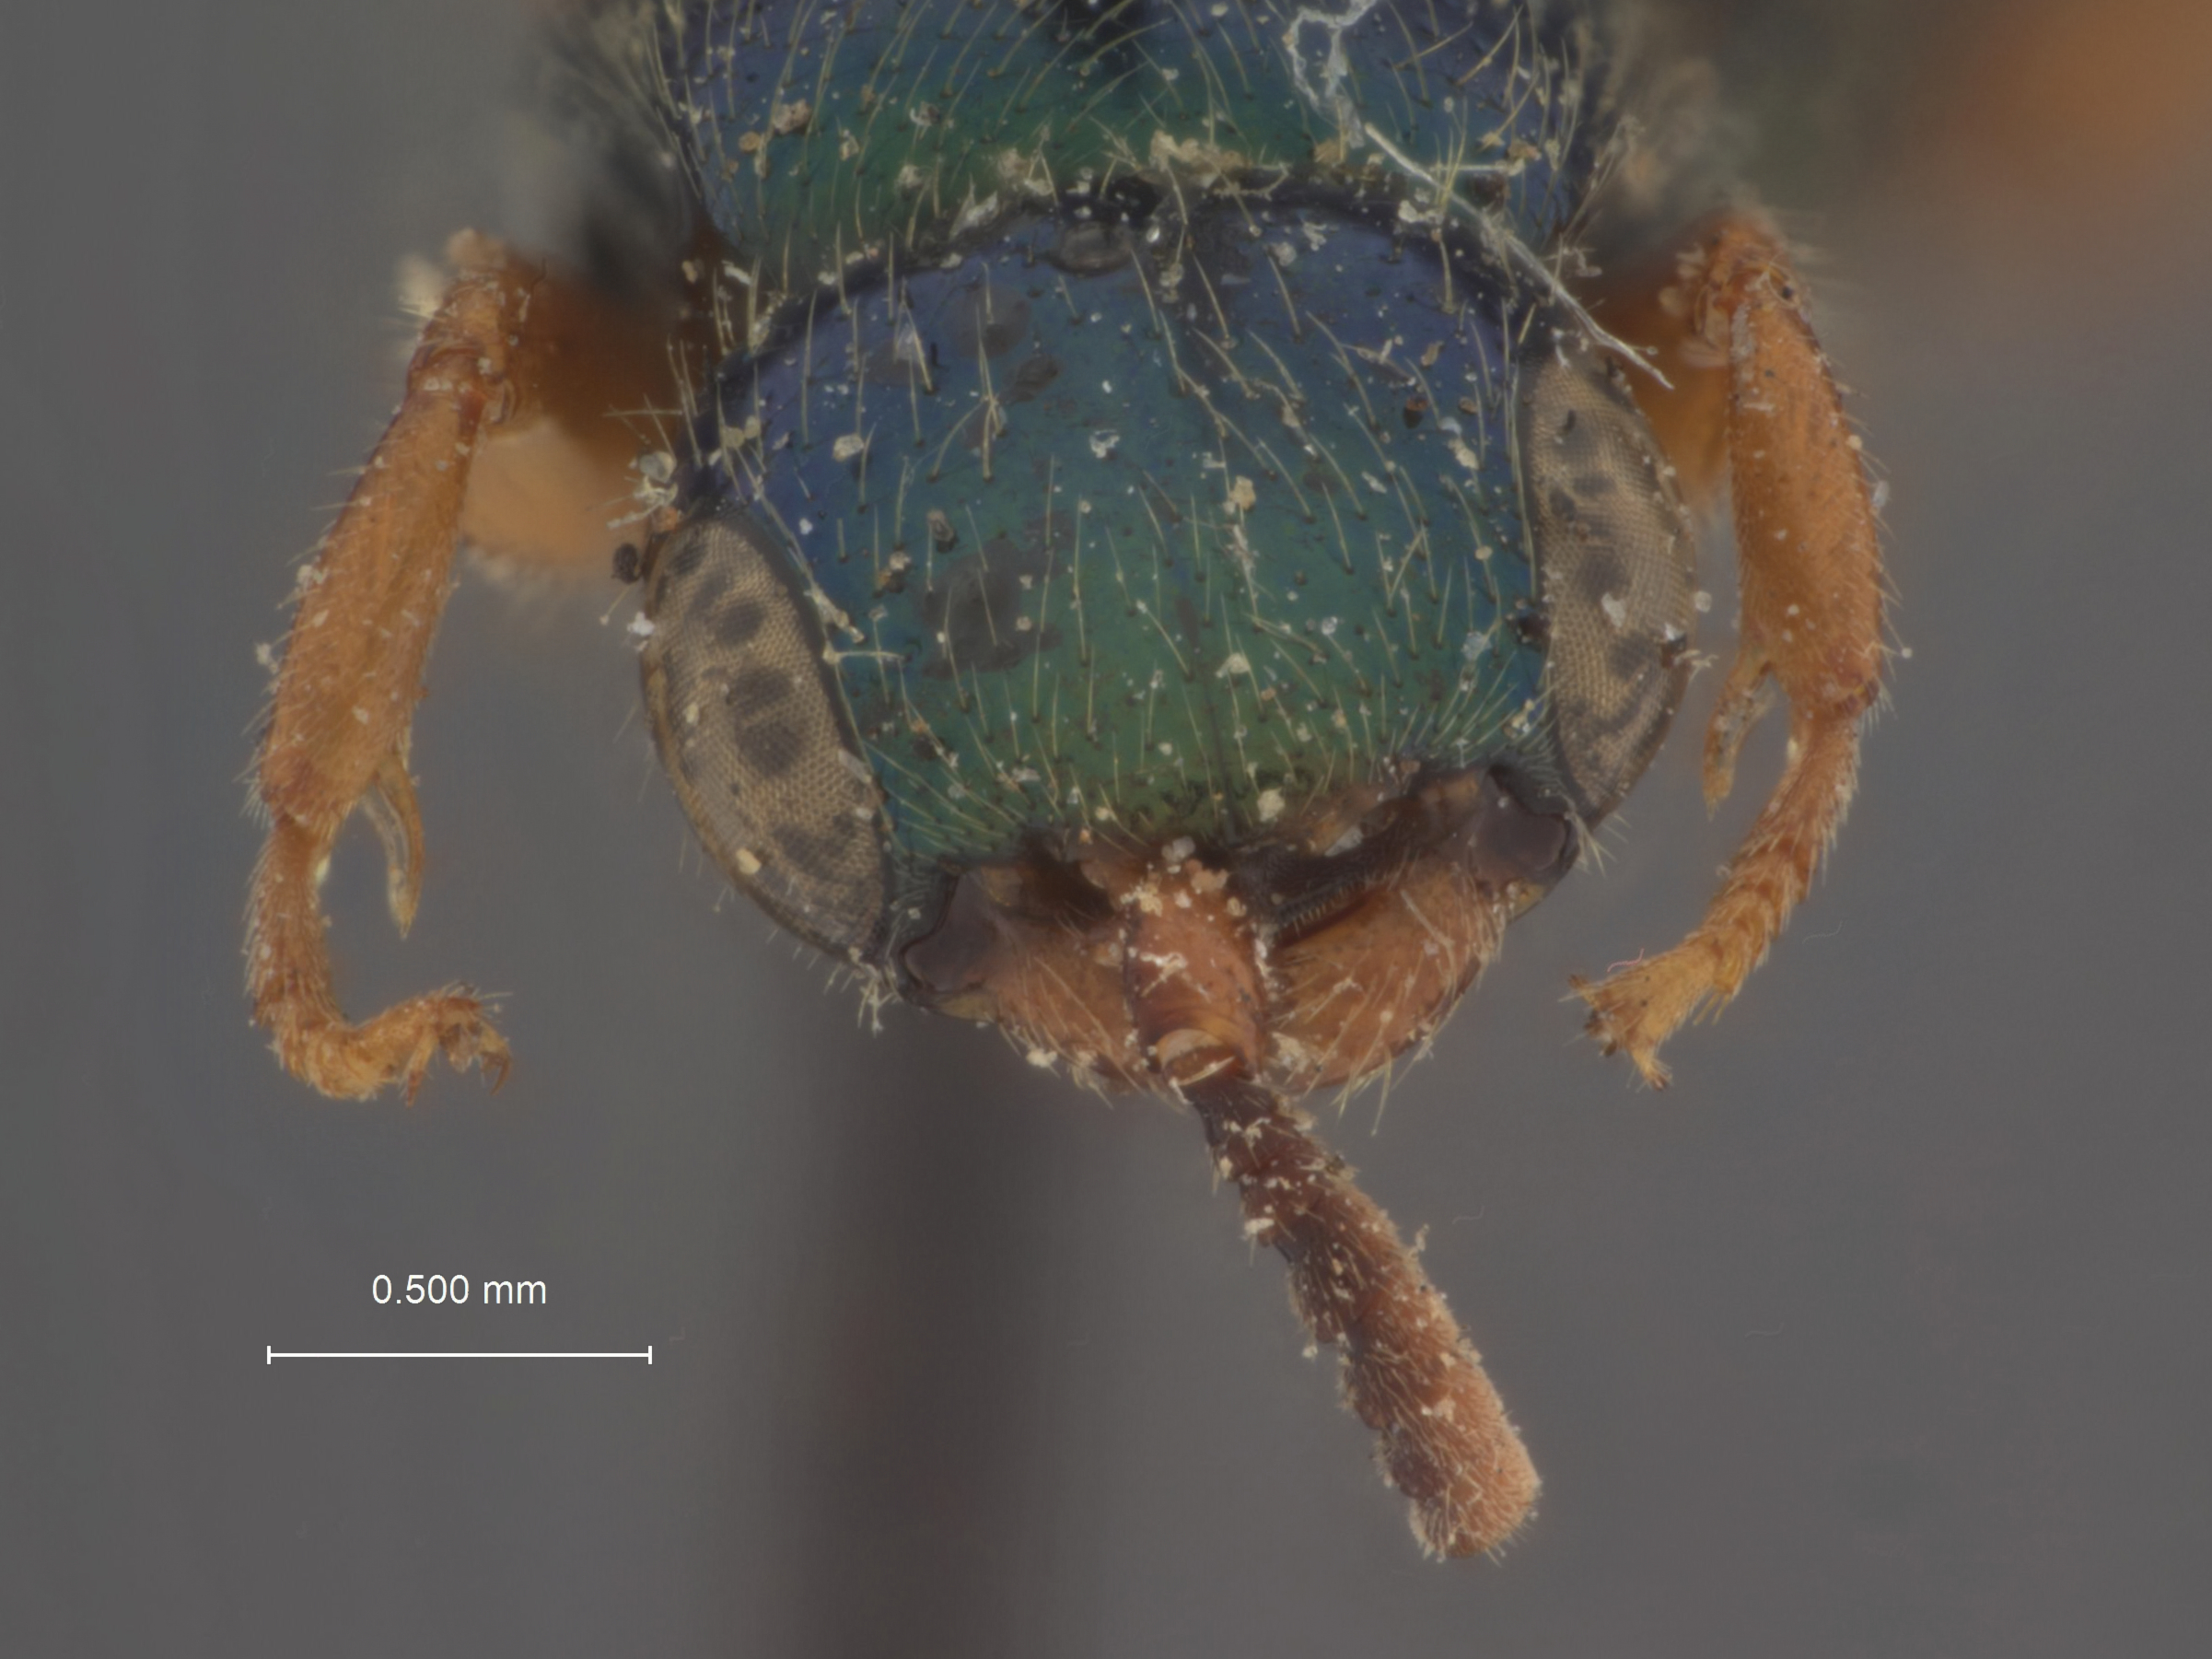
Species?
Epyris fulgens
